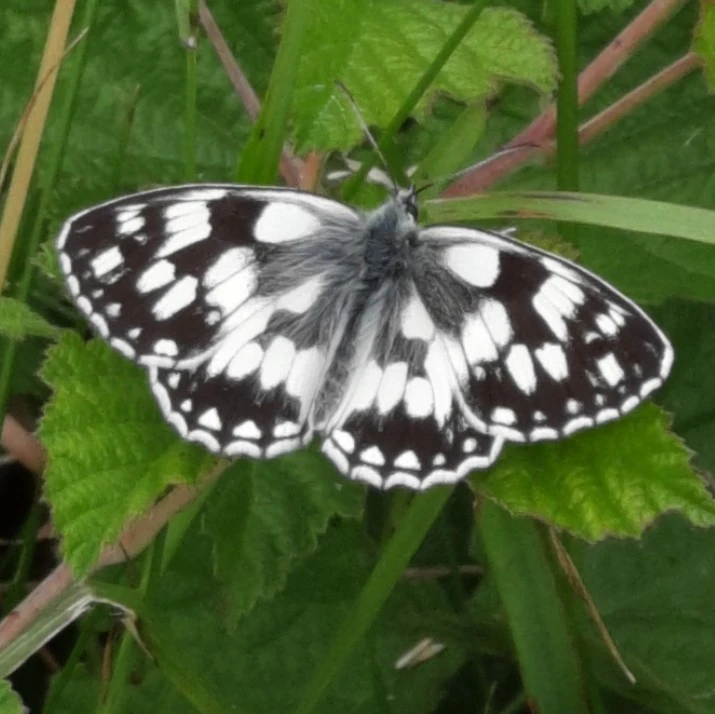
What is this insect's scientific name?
Melanargia galathea
